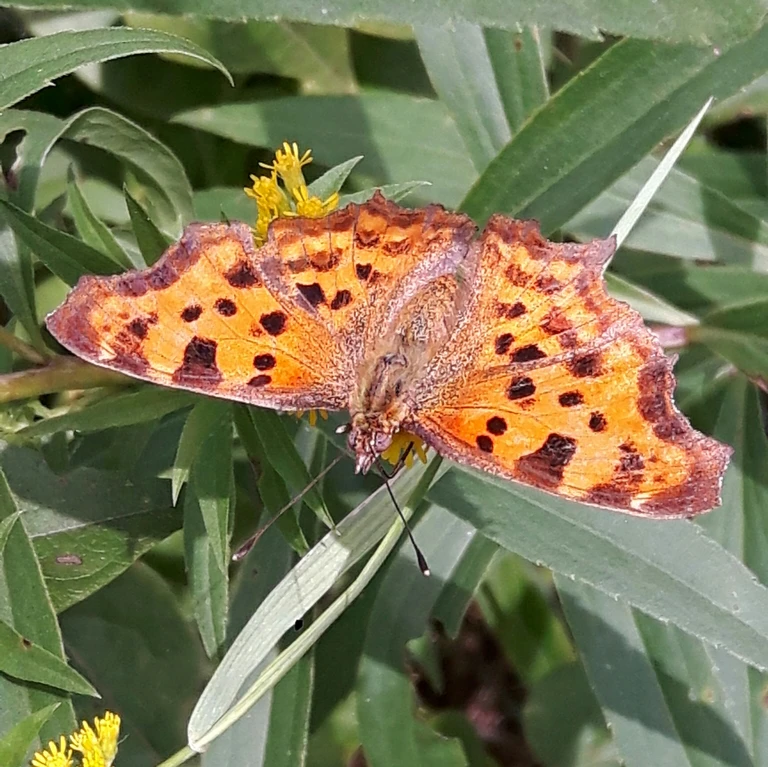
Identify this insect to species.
Polygonia c-album
